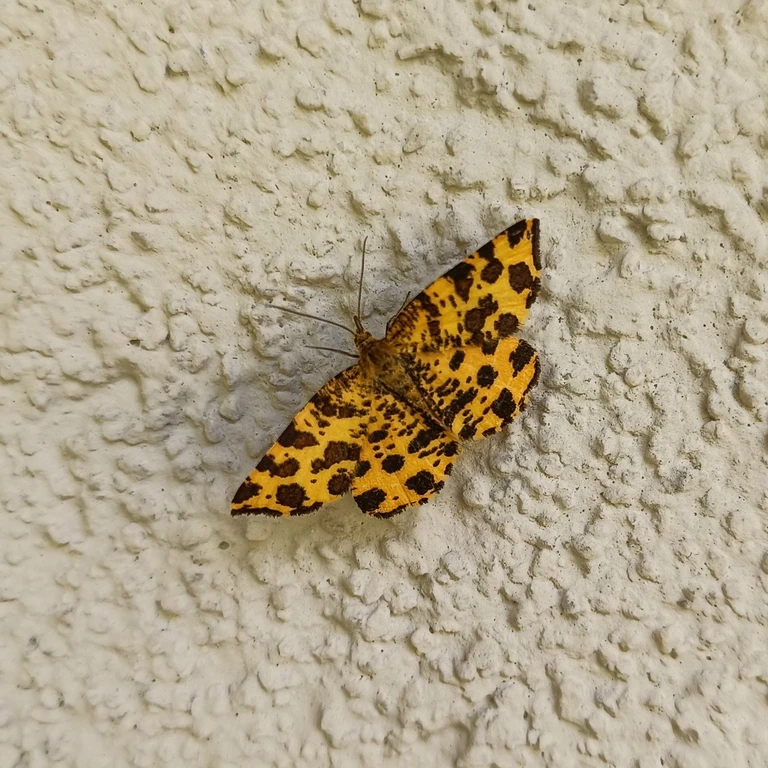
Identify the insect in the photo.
Pseudopanthera macularia
